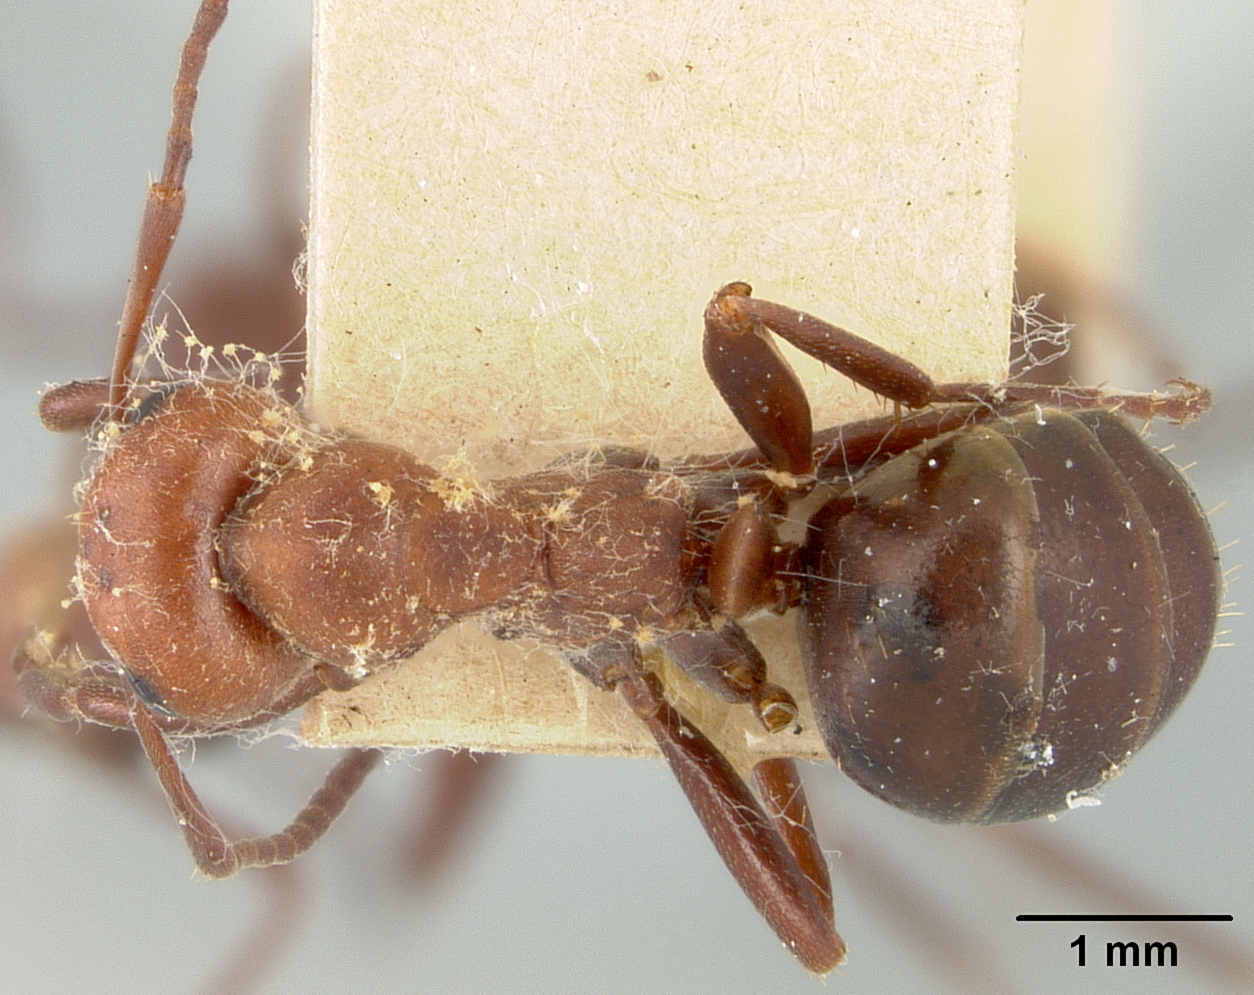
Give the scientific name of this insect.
Formica dakotensis
